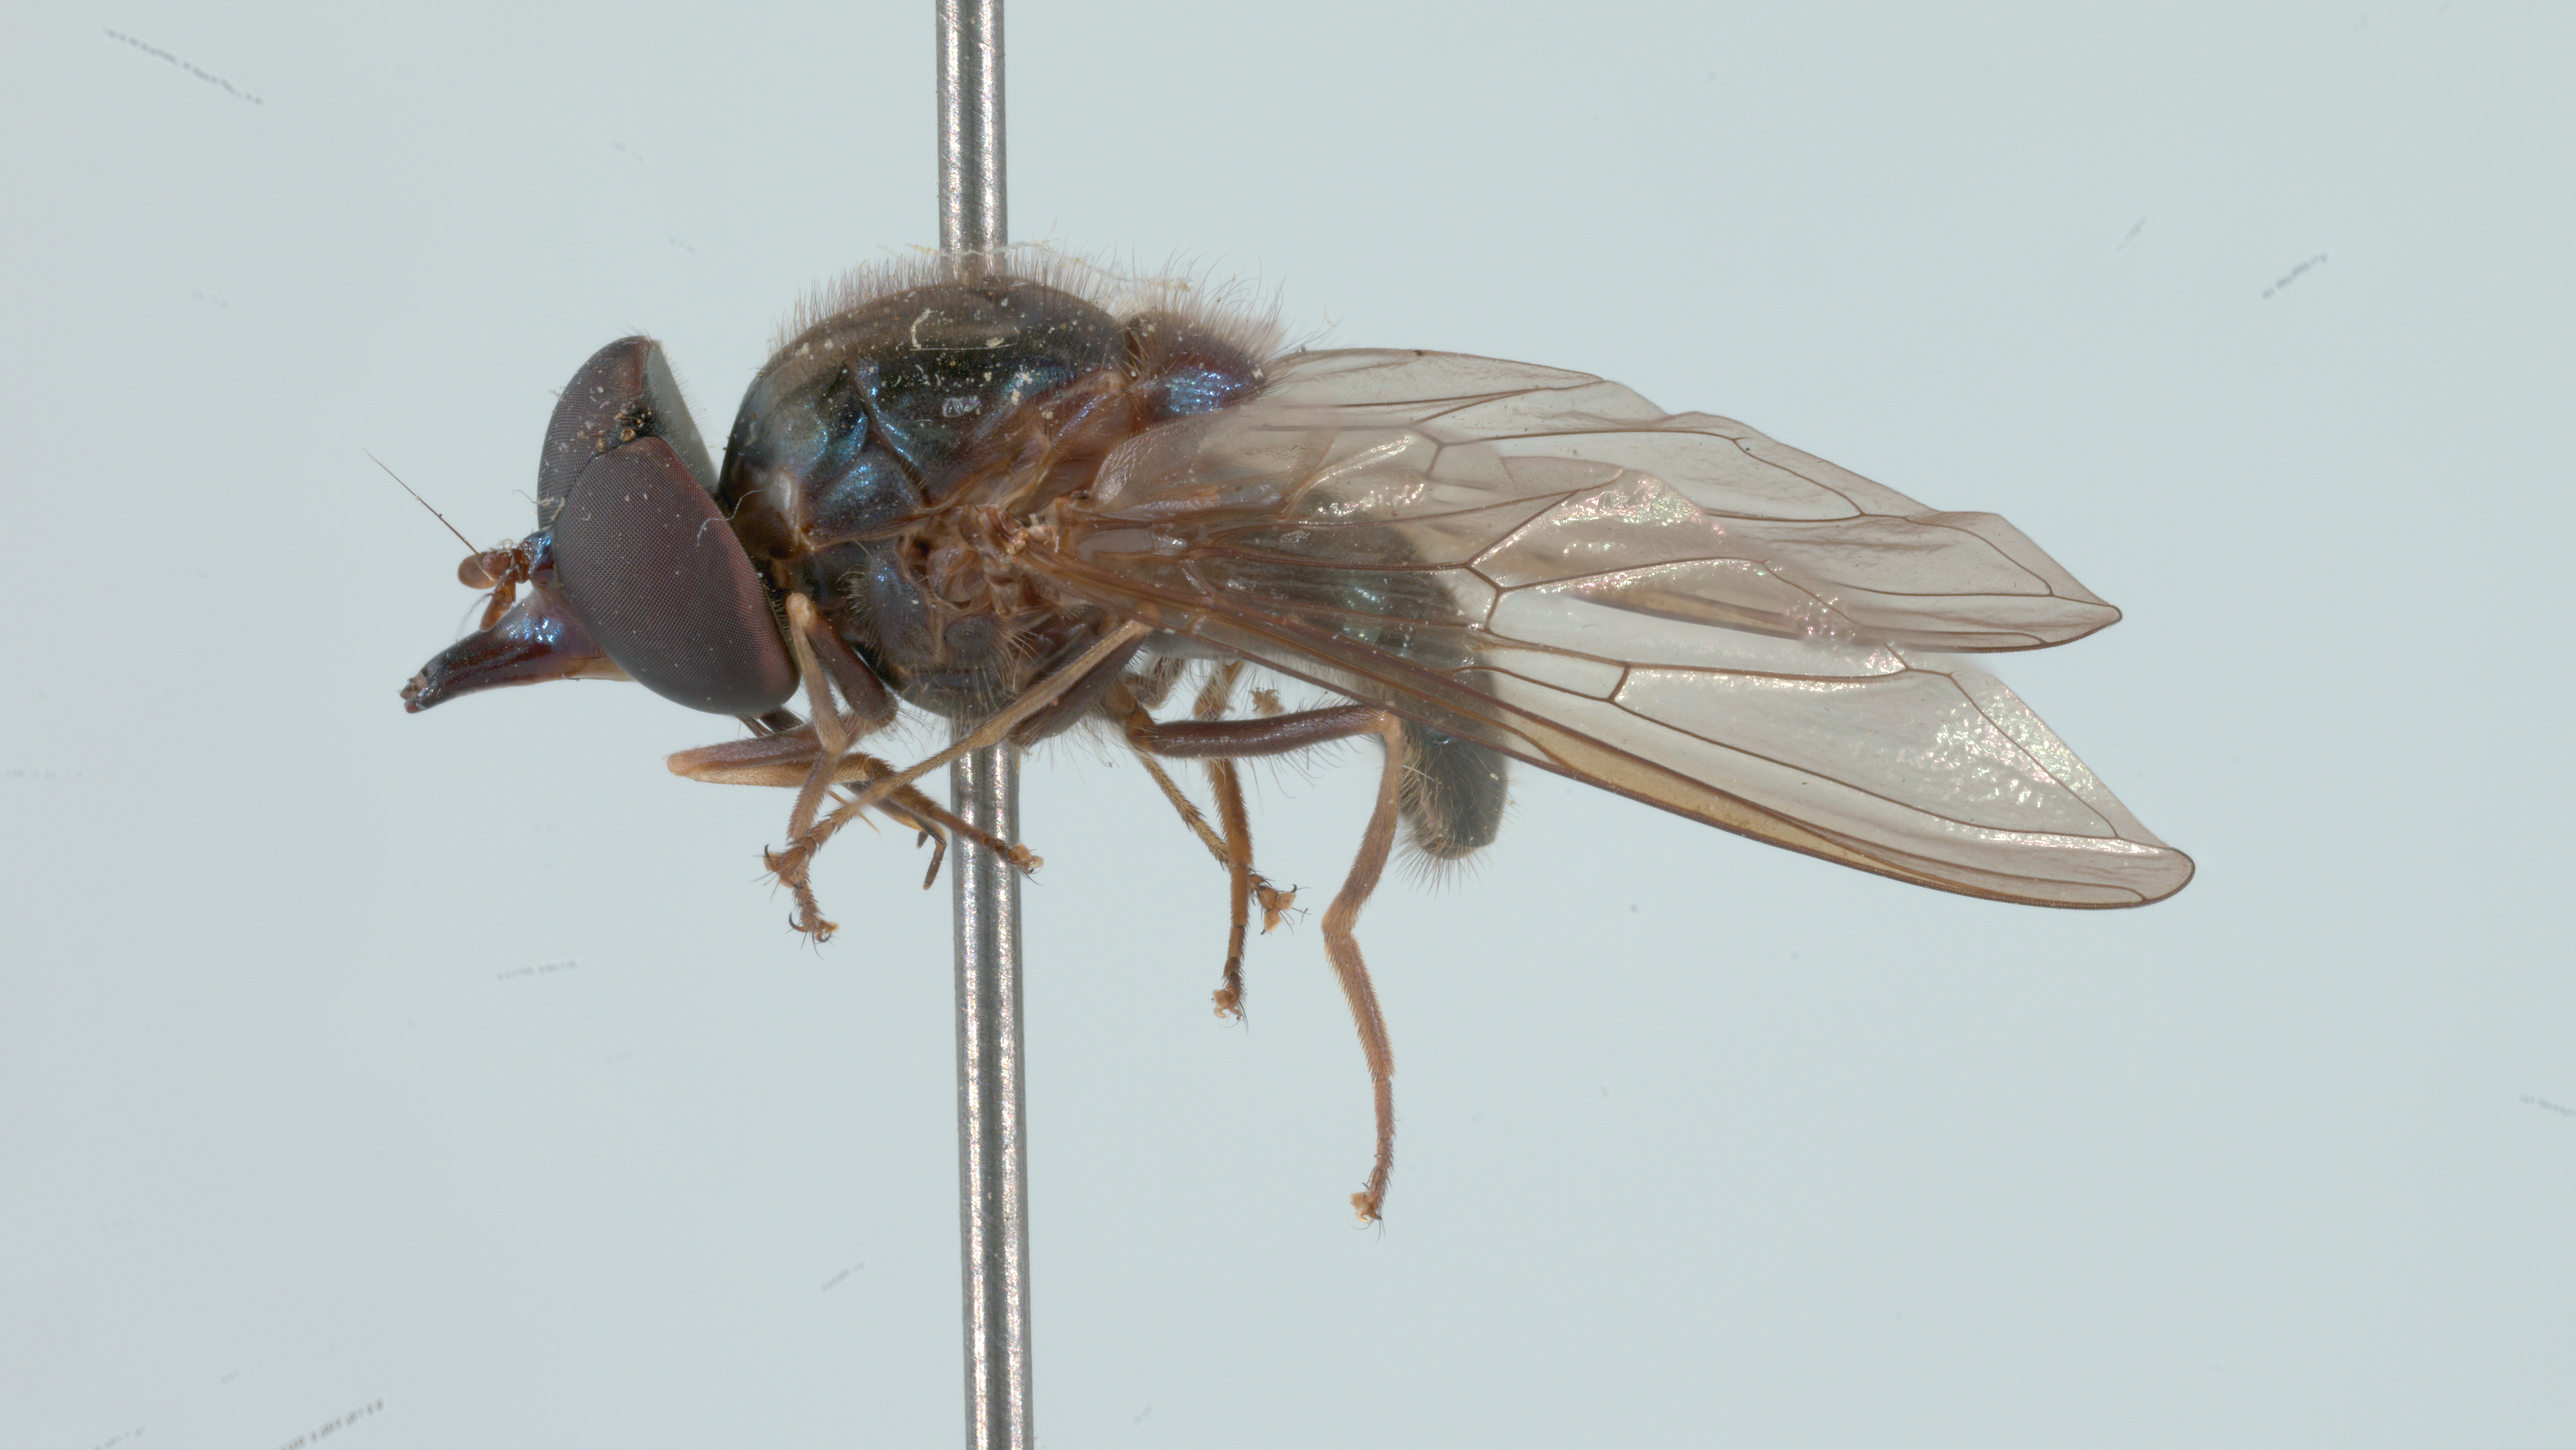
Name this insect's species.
Rhingia cyanoprora
